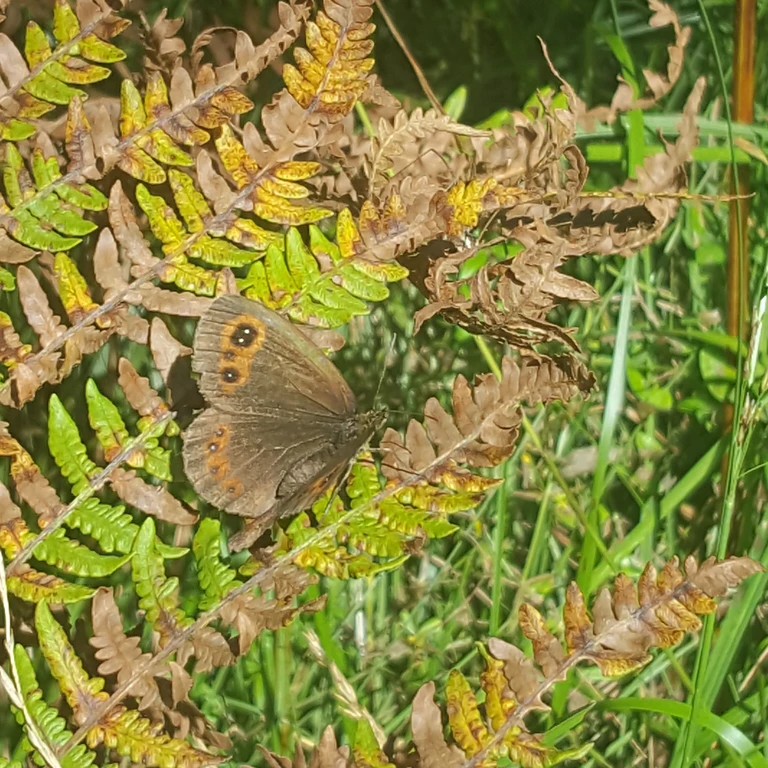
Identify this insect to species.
Erebia aethiops
